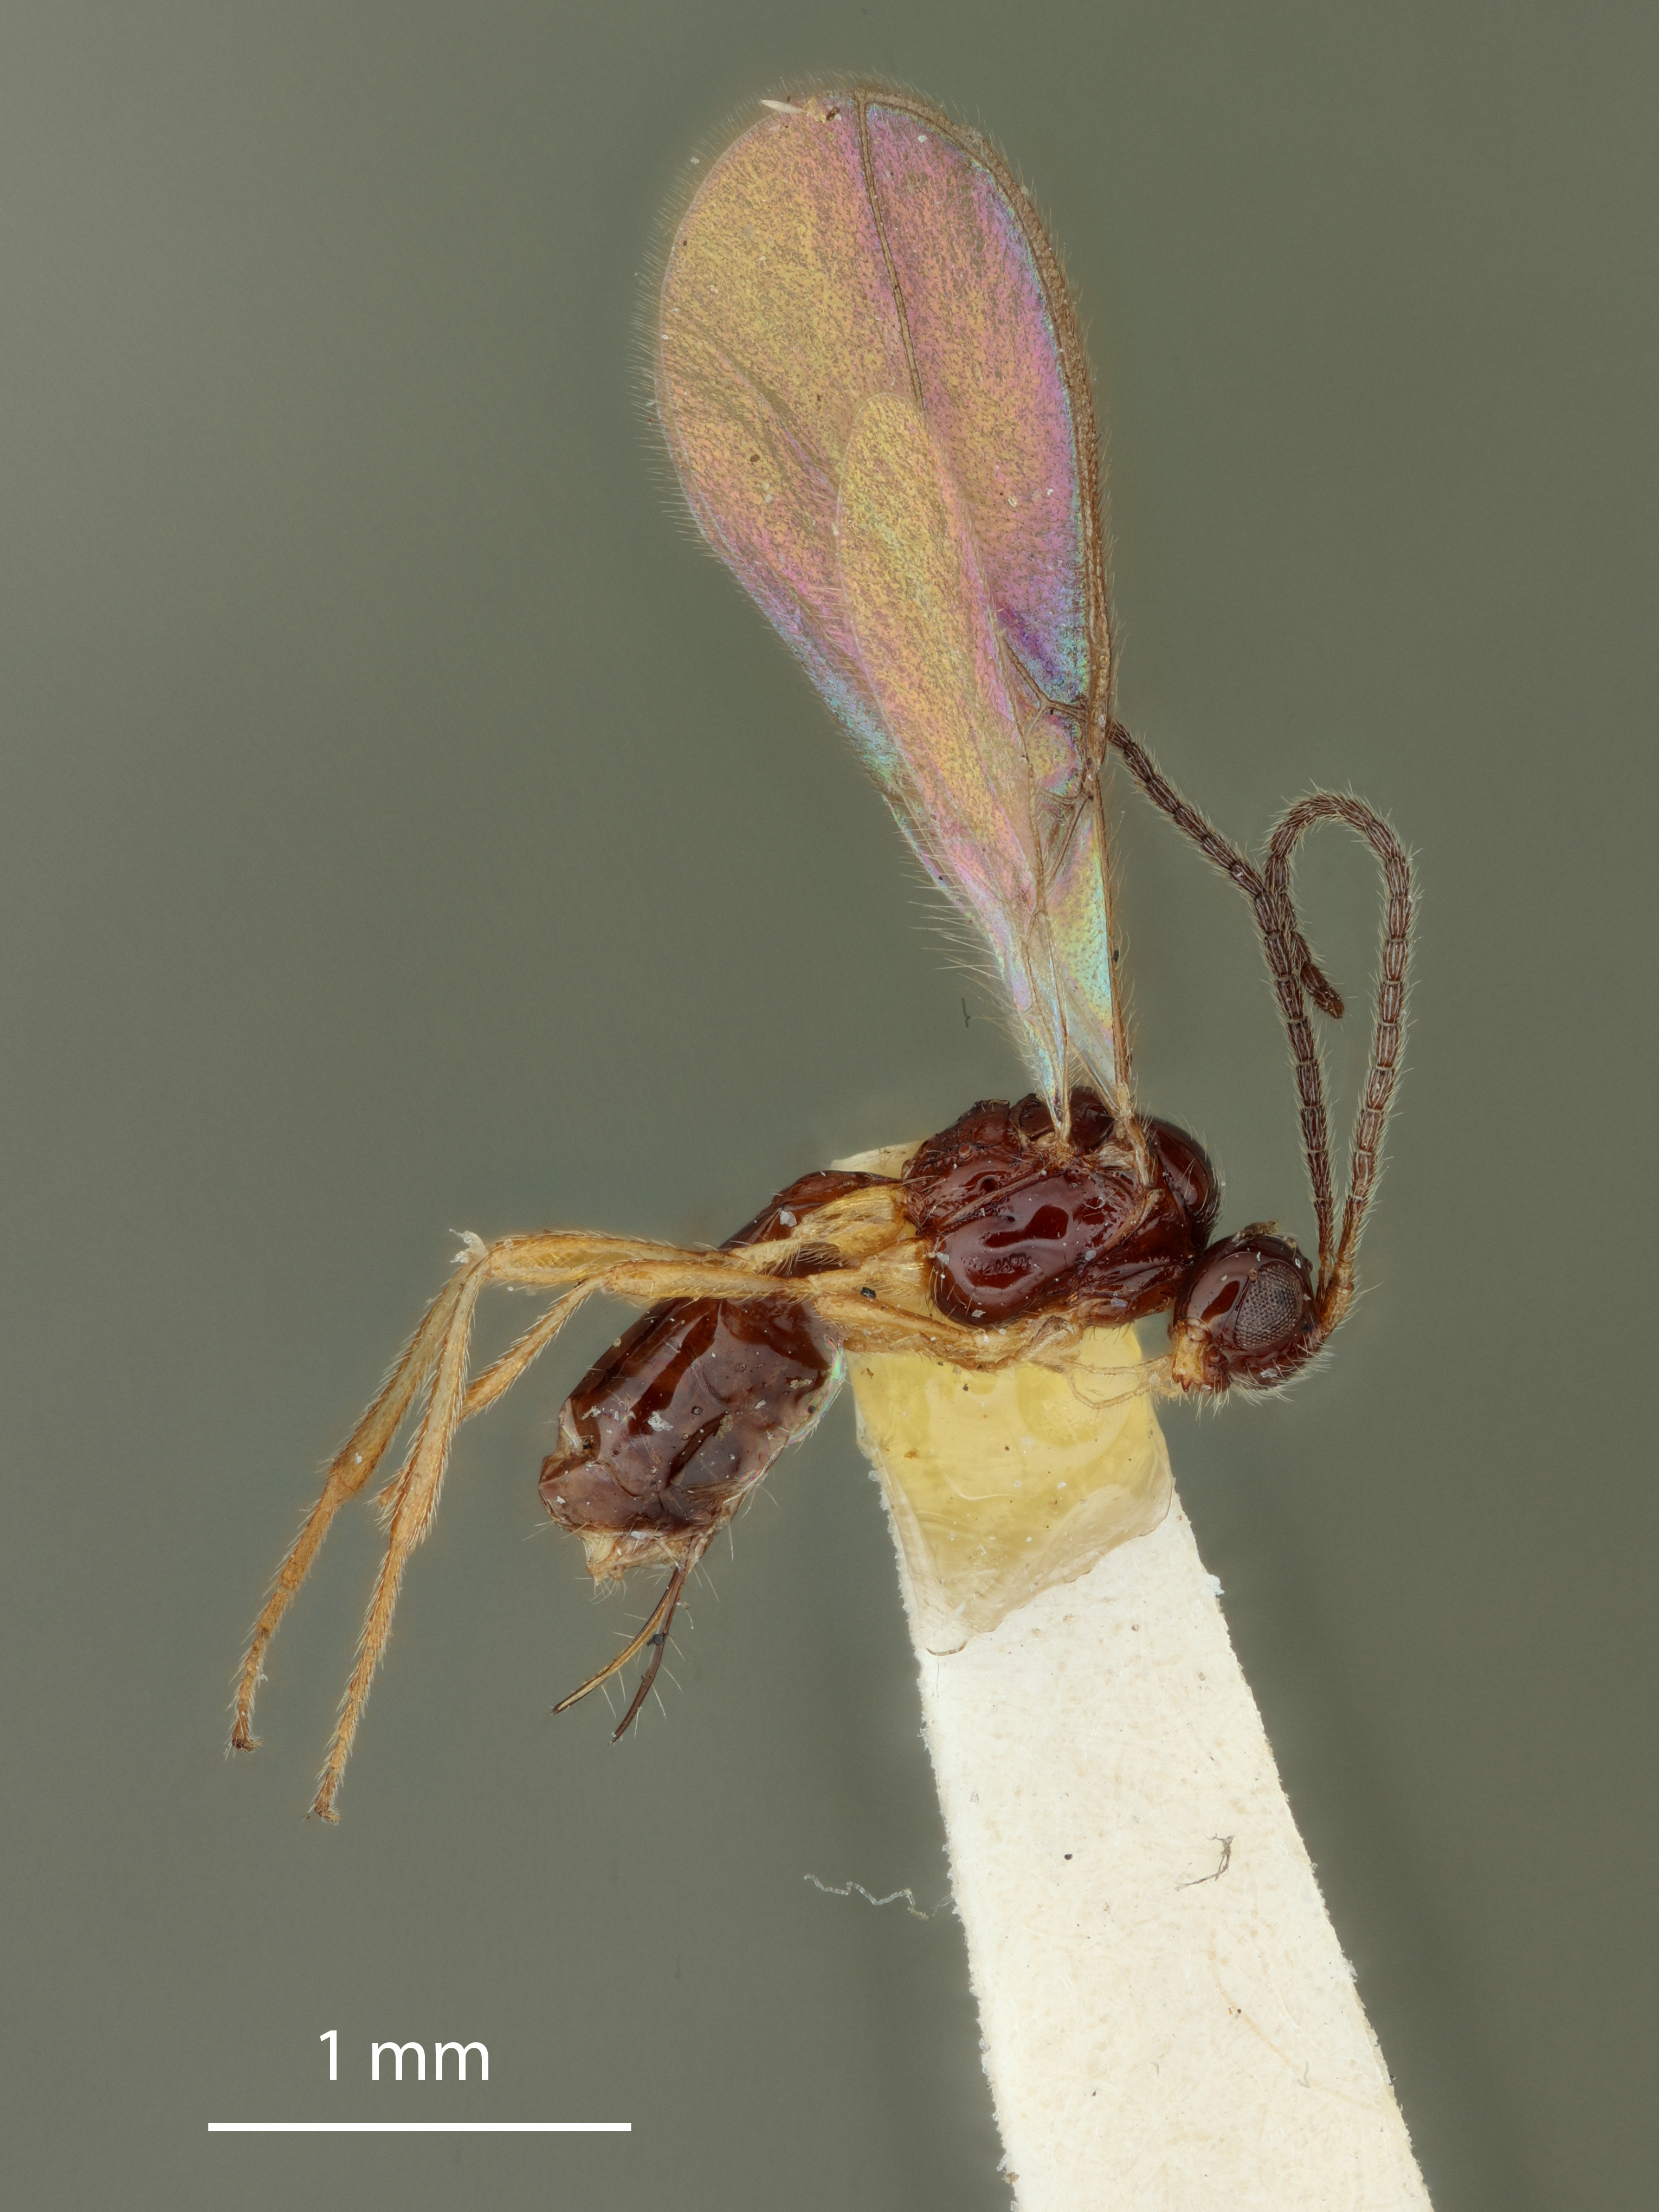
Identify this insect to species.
Aspilota communis
